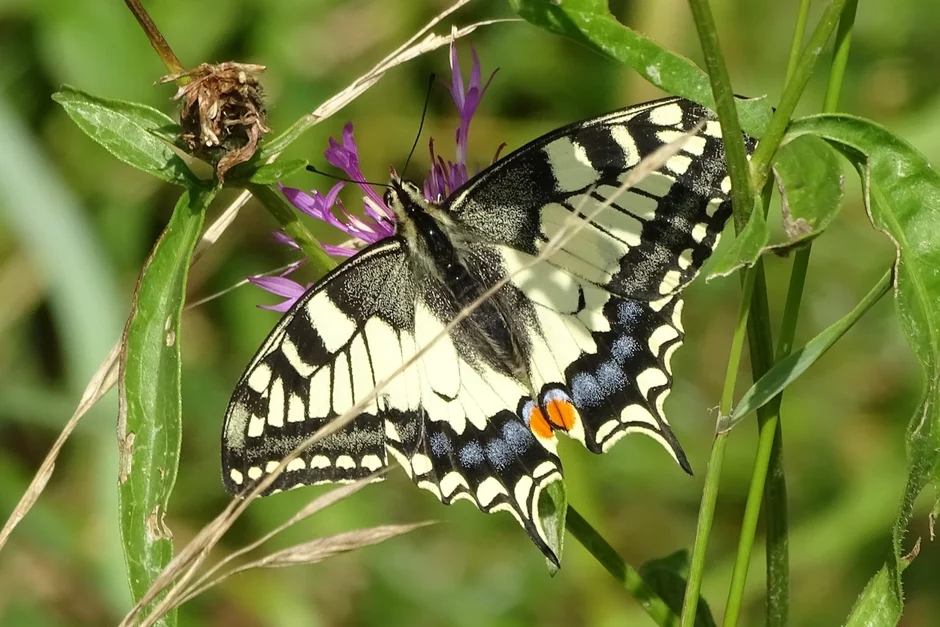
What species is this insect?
Papilio machaon
